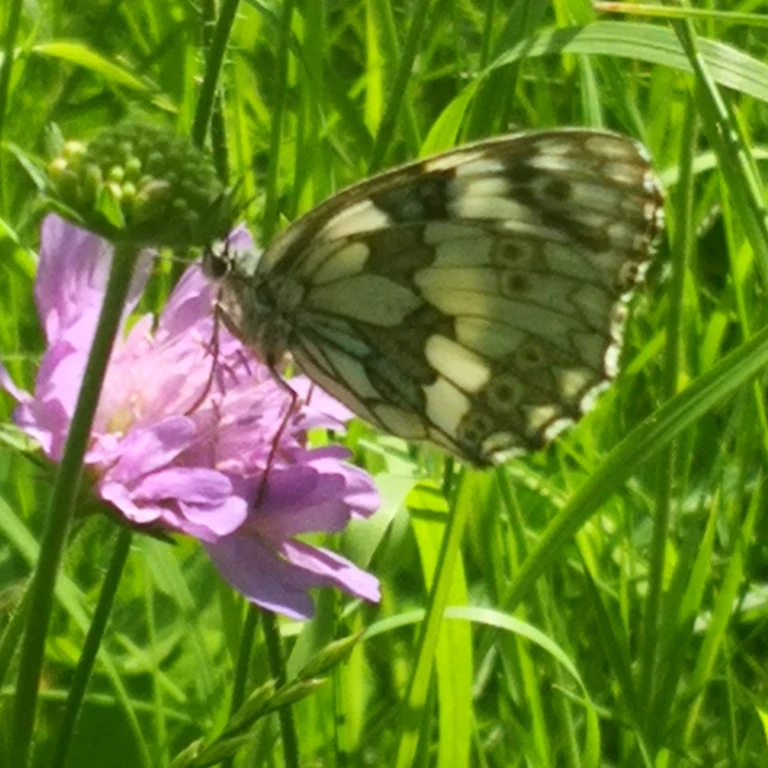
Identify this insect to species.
Melanargia galathea
